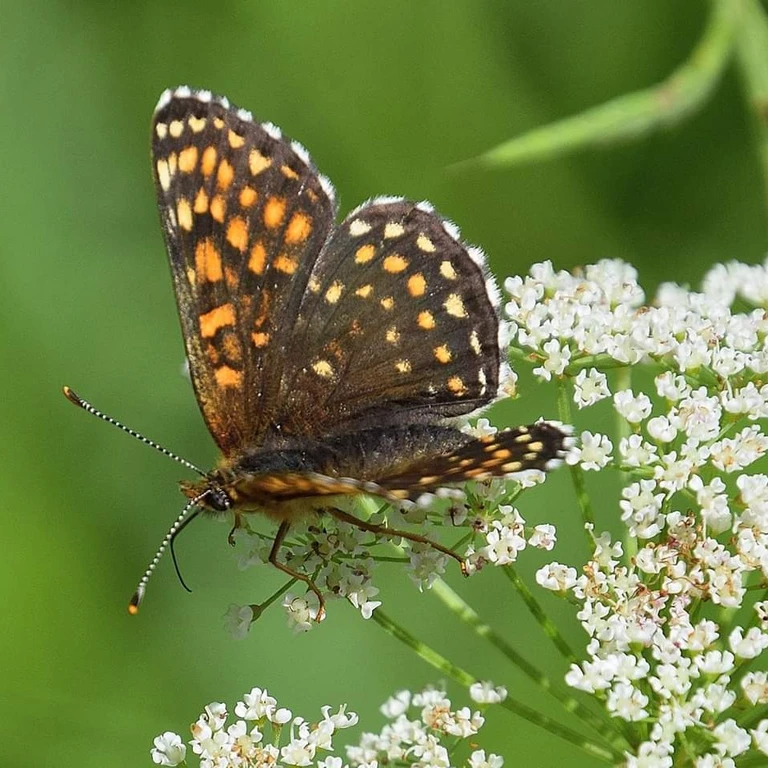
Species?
Melitaea diamina
